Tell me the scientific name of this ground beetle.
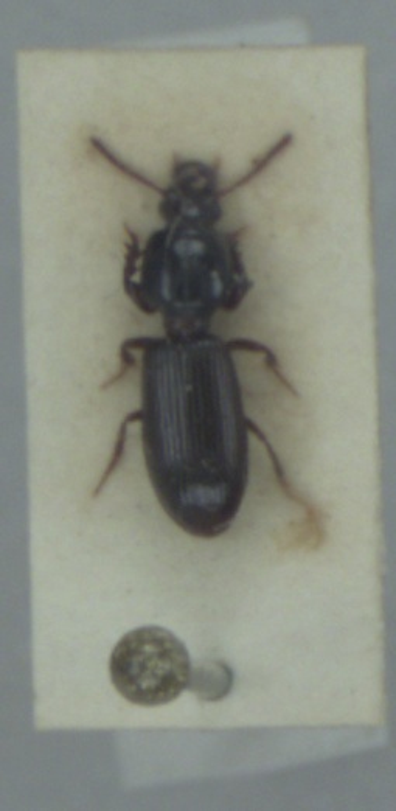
Clivina fossor
